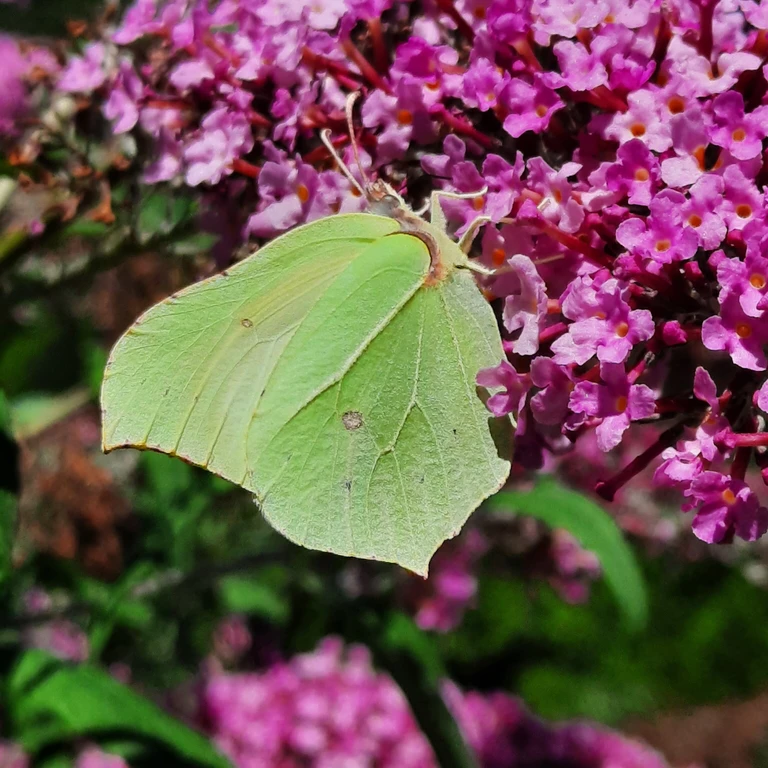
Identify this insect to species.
Gonepteryx rhamni
